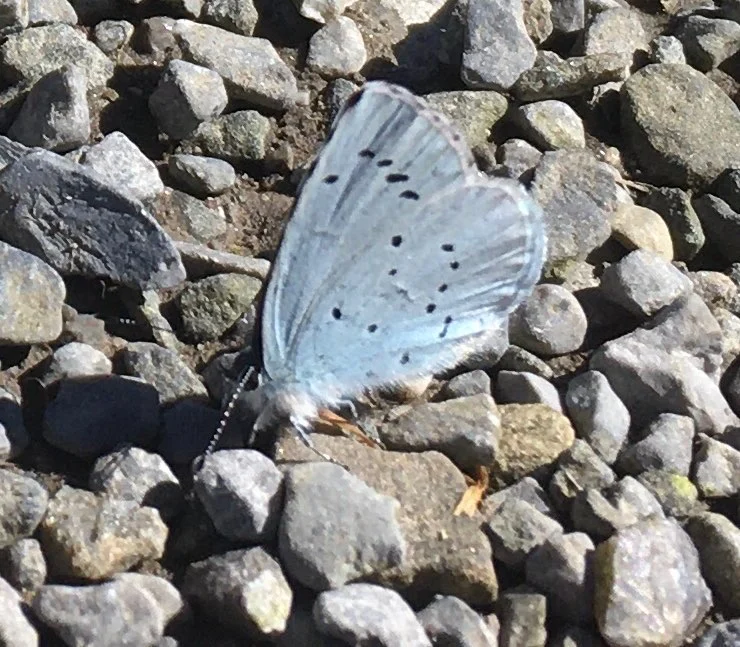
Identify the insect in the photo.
Celastrina argiolus
